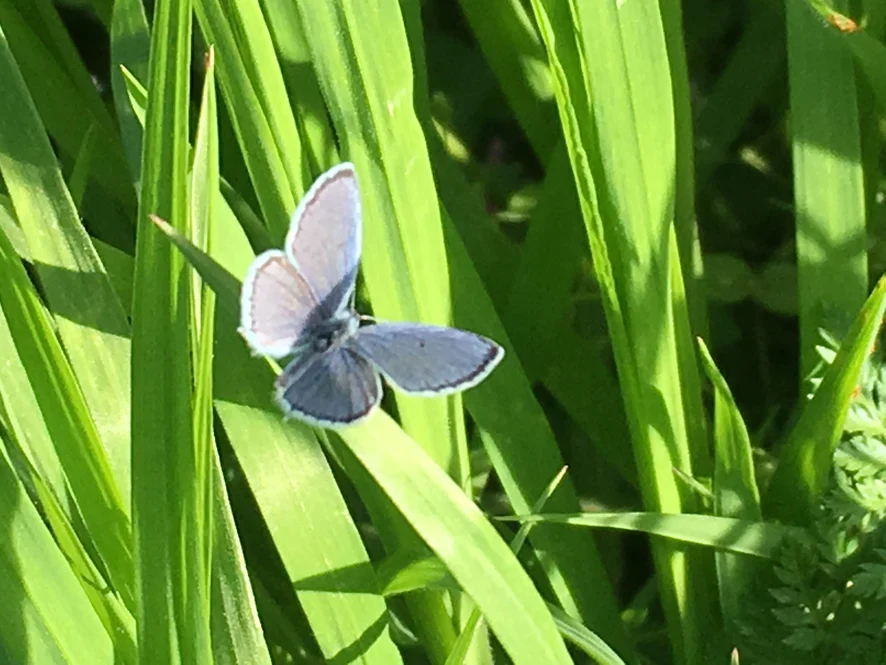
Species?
Cupido argiades (also Elkalyce argiades)
